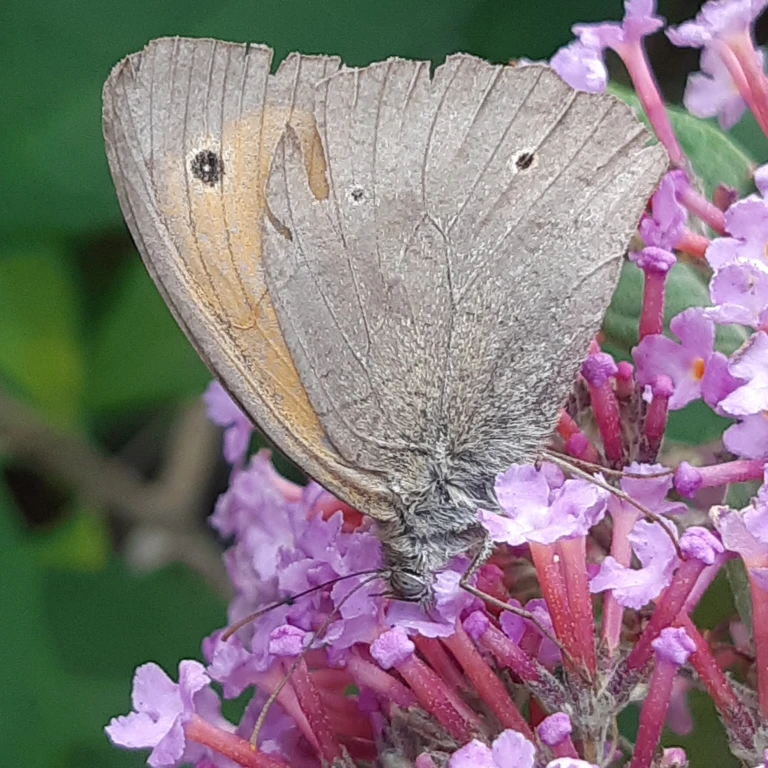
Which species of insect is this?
Maniola jurtina
